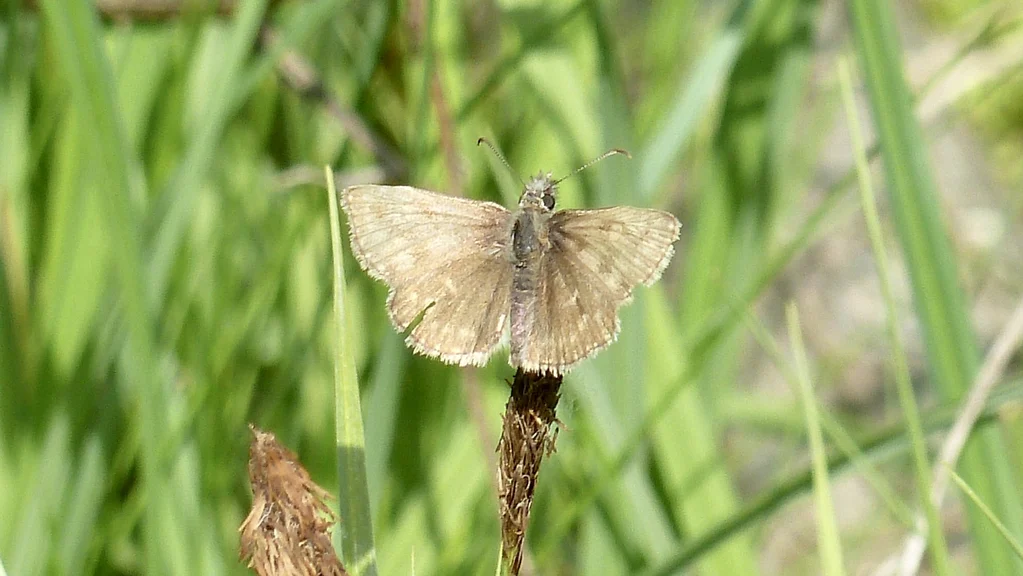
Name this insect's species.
Erynnis tages
